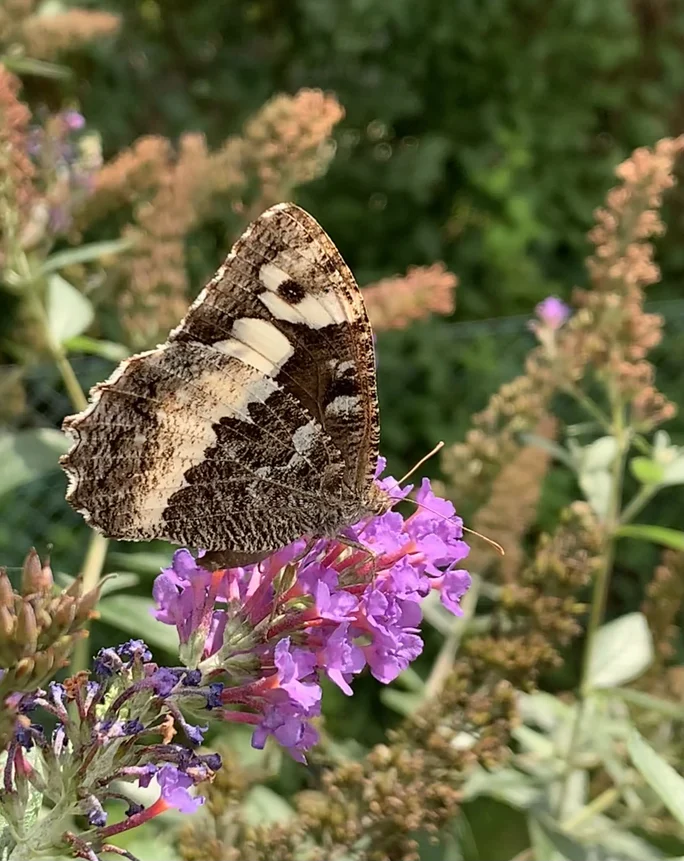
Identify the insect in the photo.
Brintesia circe
